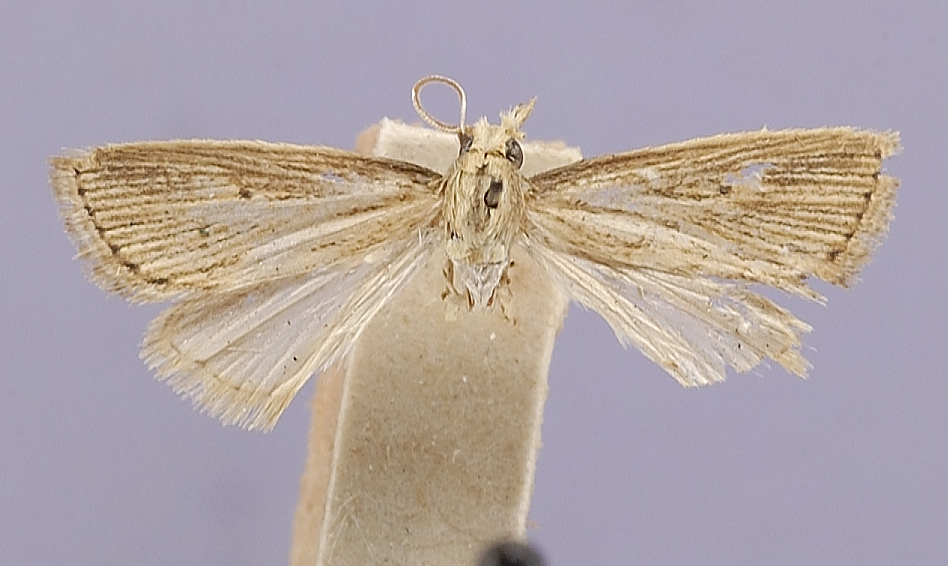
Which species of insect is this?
Diatraea solipsa
